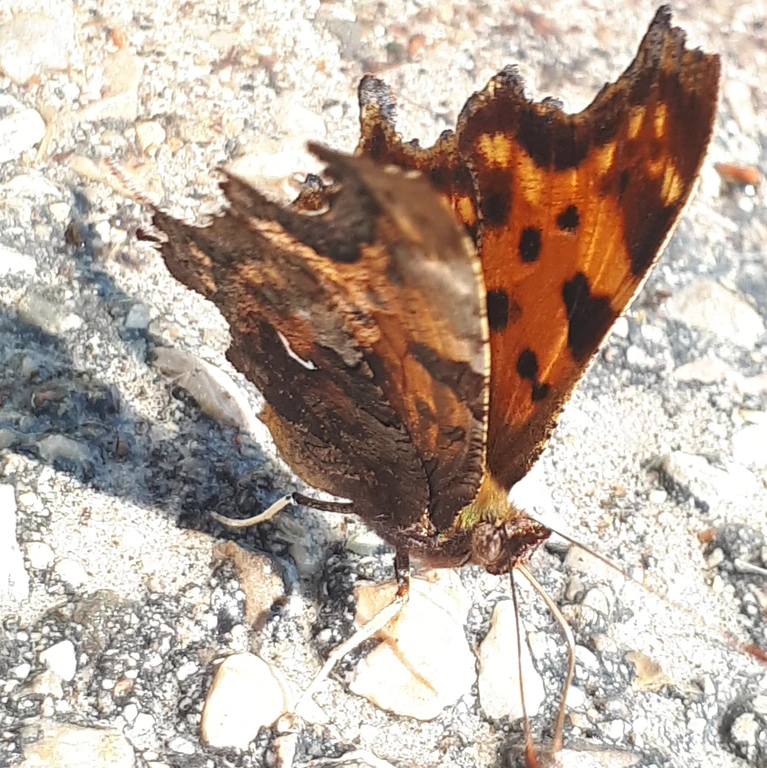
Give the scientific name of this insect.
Polygonia c-album
